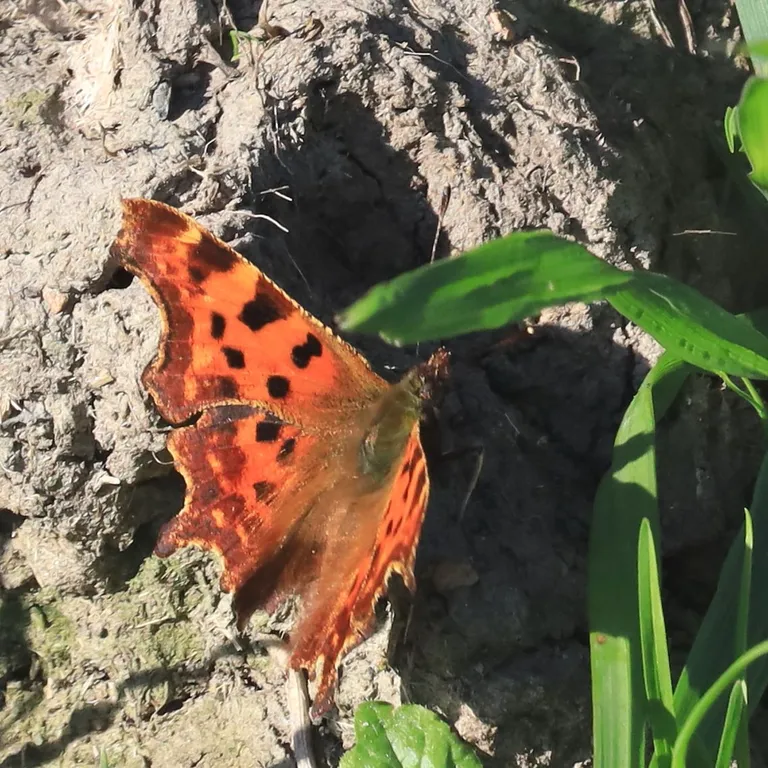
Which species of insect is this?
Polygonia c-album
